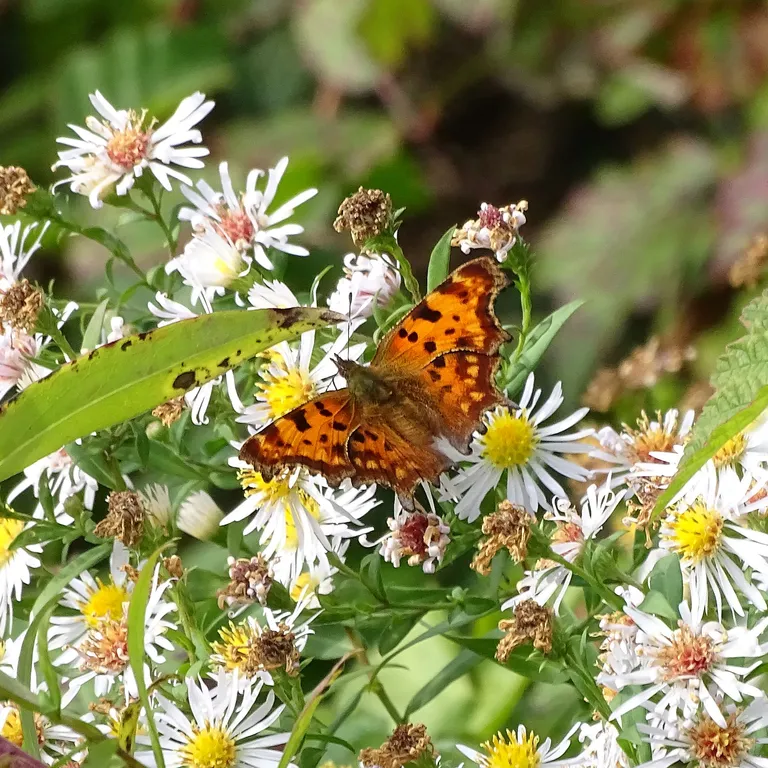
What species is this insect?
Polygonia c-album
